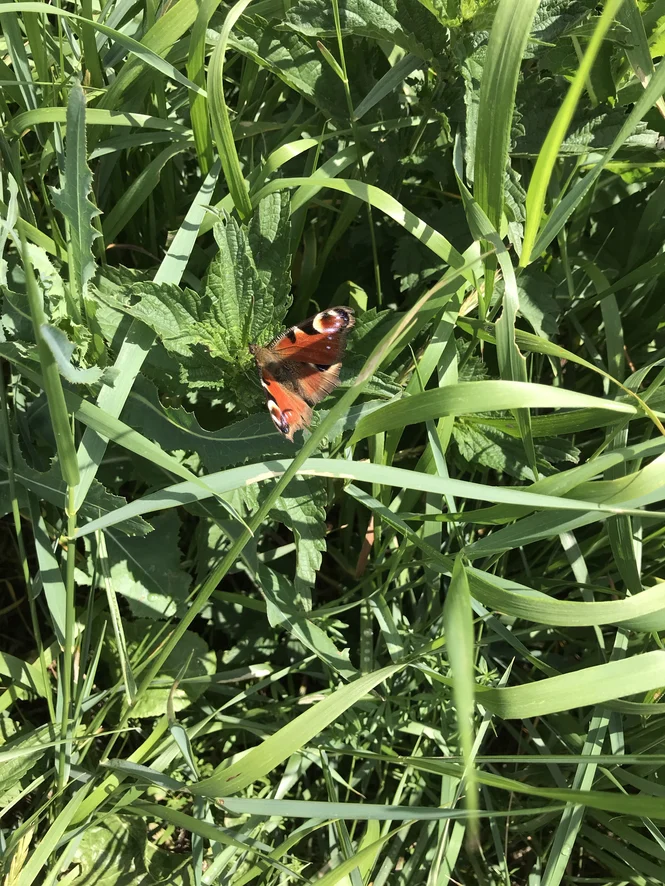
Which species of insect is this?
Aglais io
